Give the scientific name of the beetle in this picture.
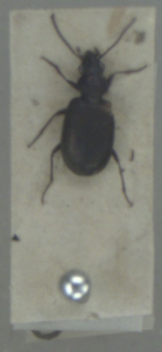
Bembidion punctulatum
